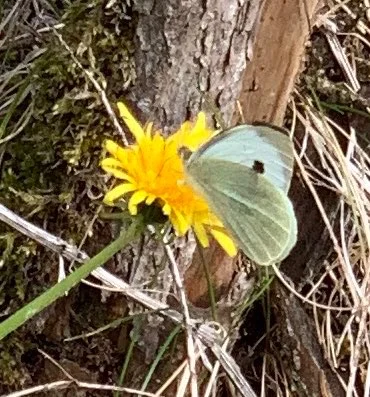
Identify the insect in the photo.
Pieris brassicae
